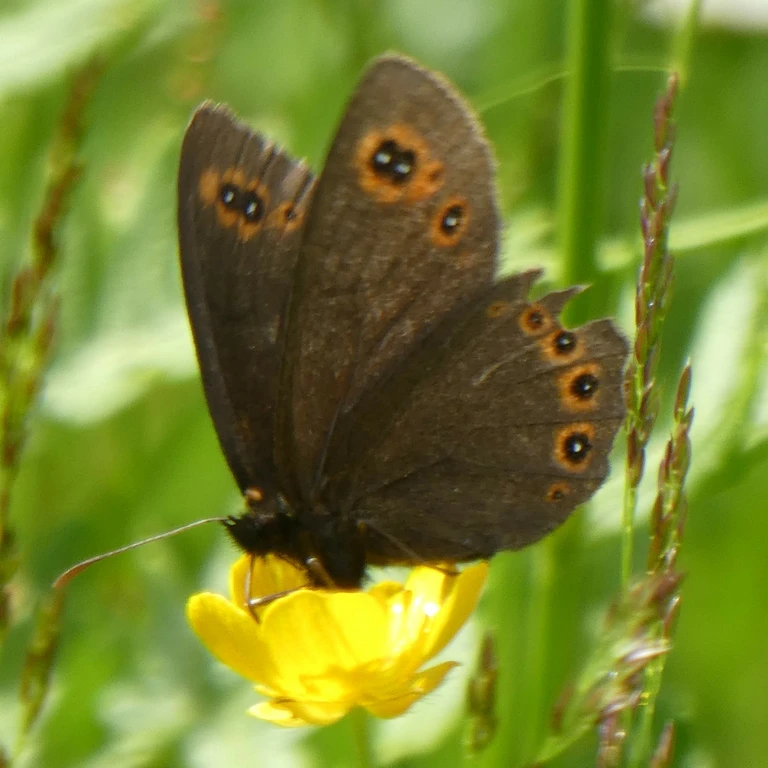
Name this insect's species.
Erebia medusa
